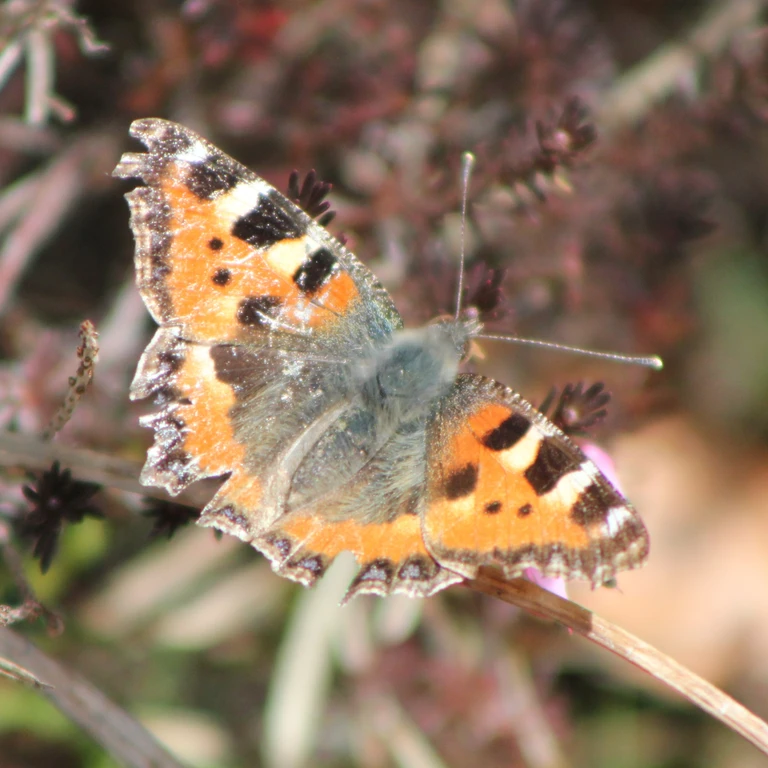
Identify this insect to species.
Aglais urticae
